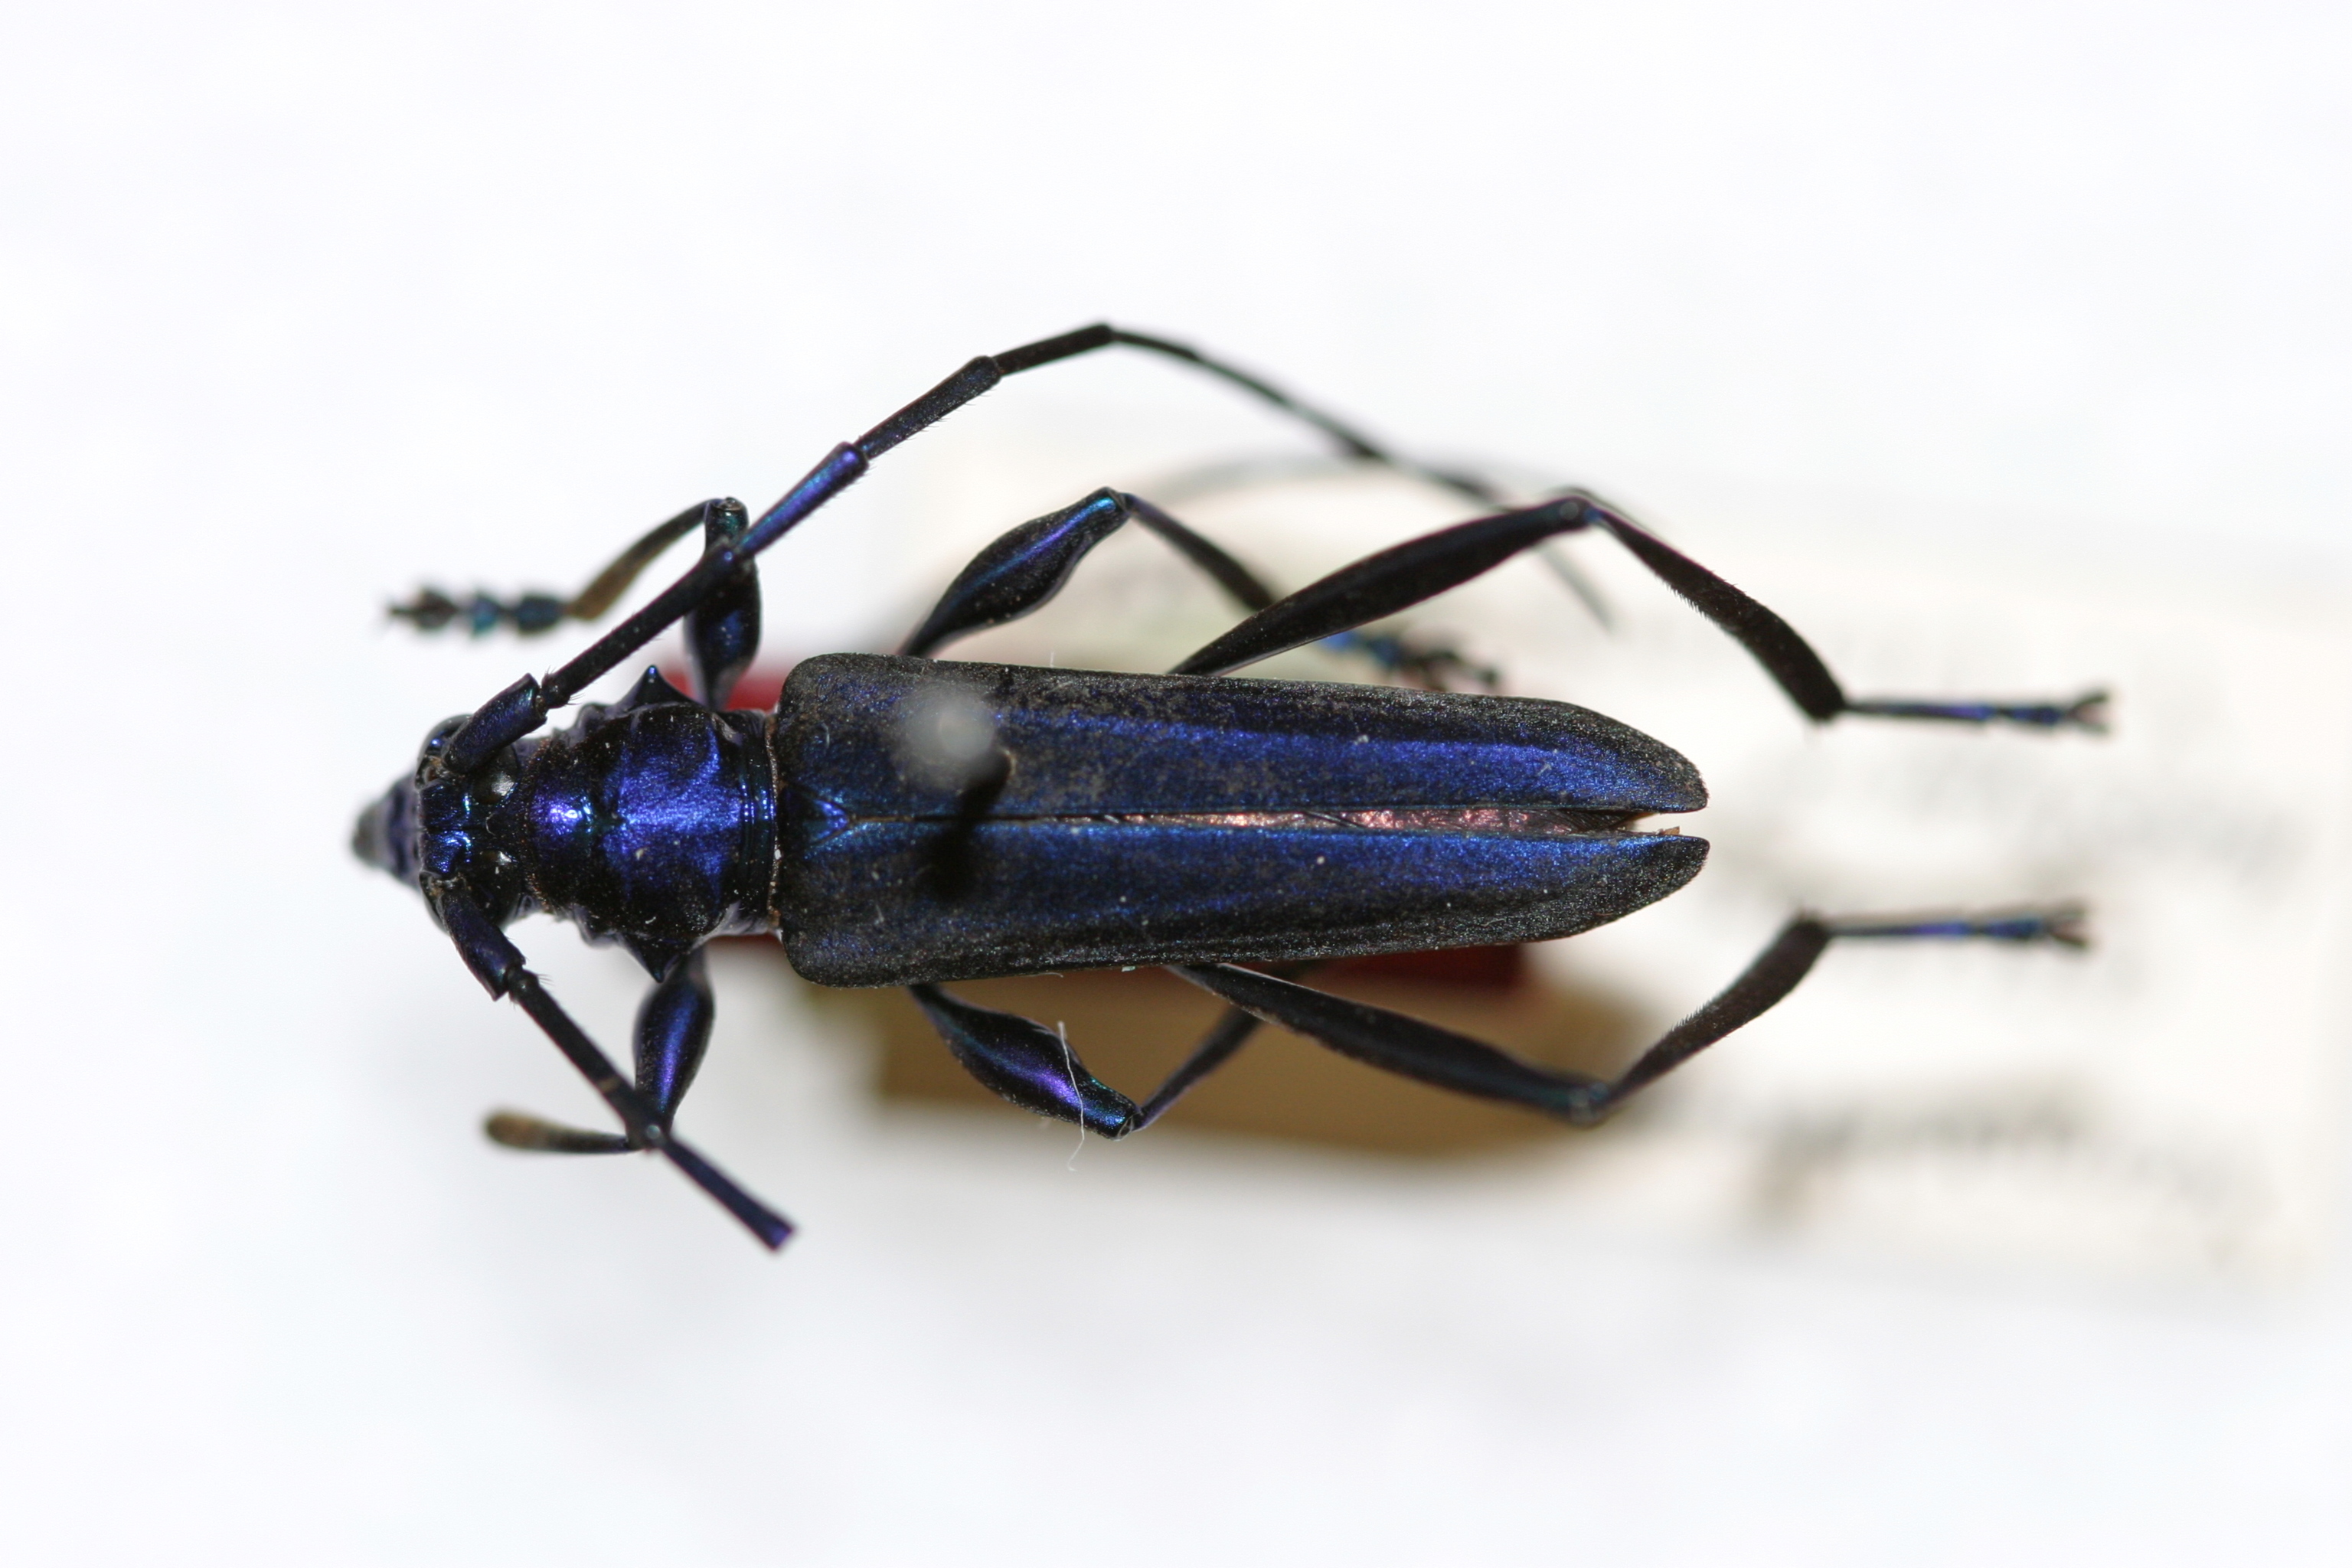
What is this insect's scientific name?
Xenochroma azurea
